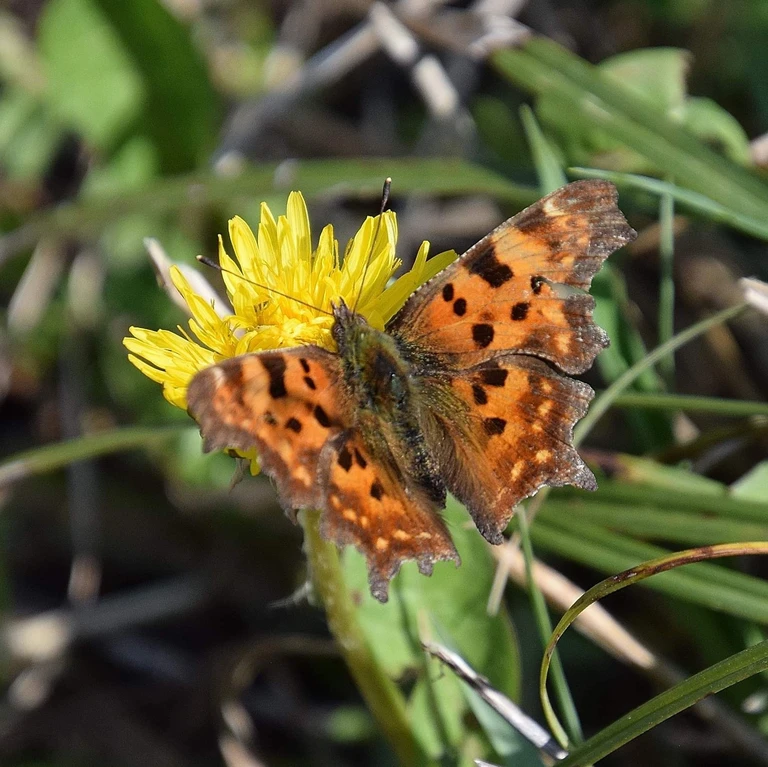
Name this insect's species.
Polygonia c-album
